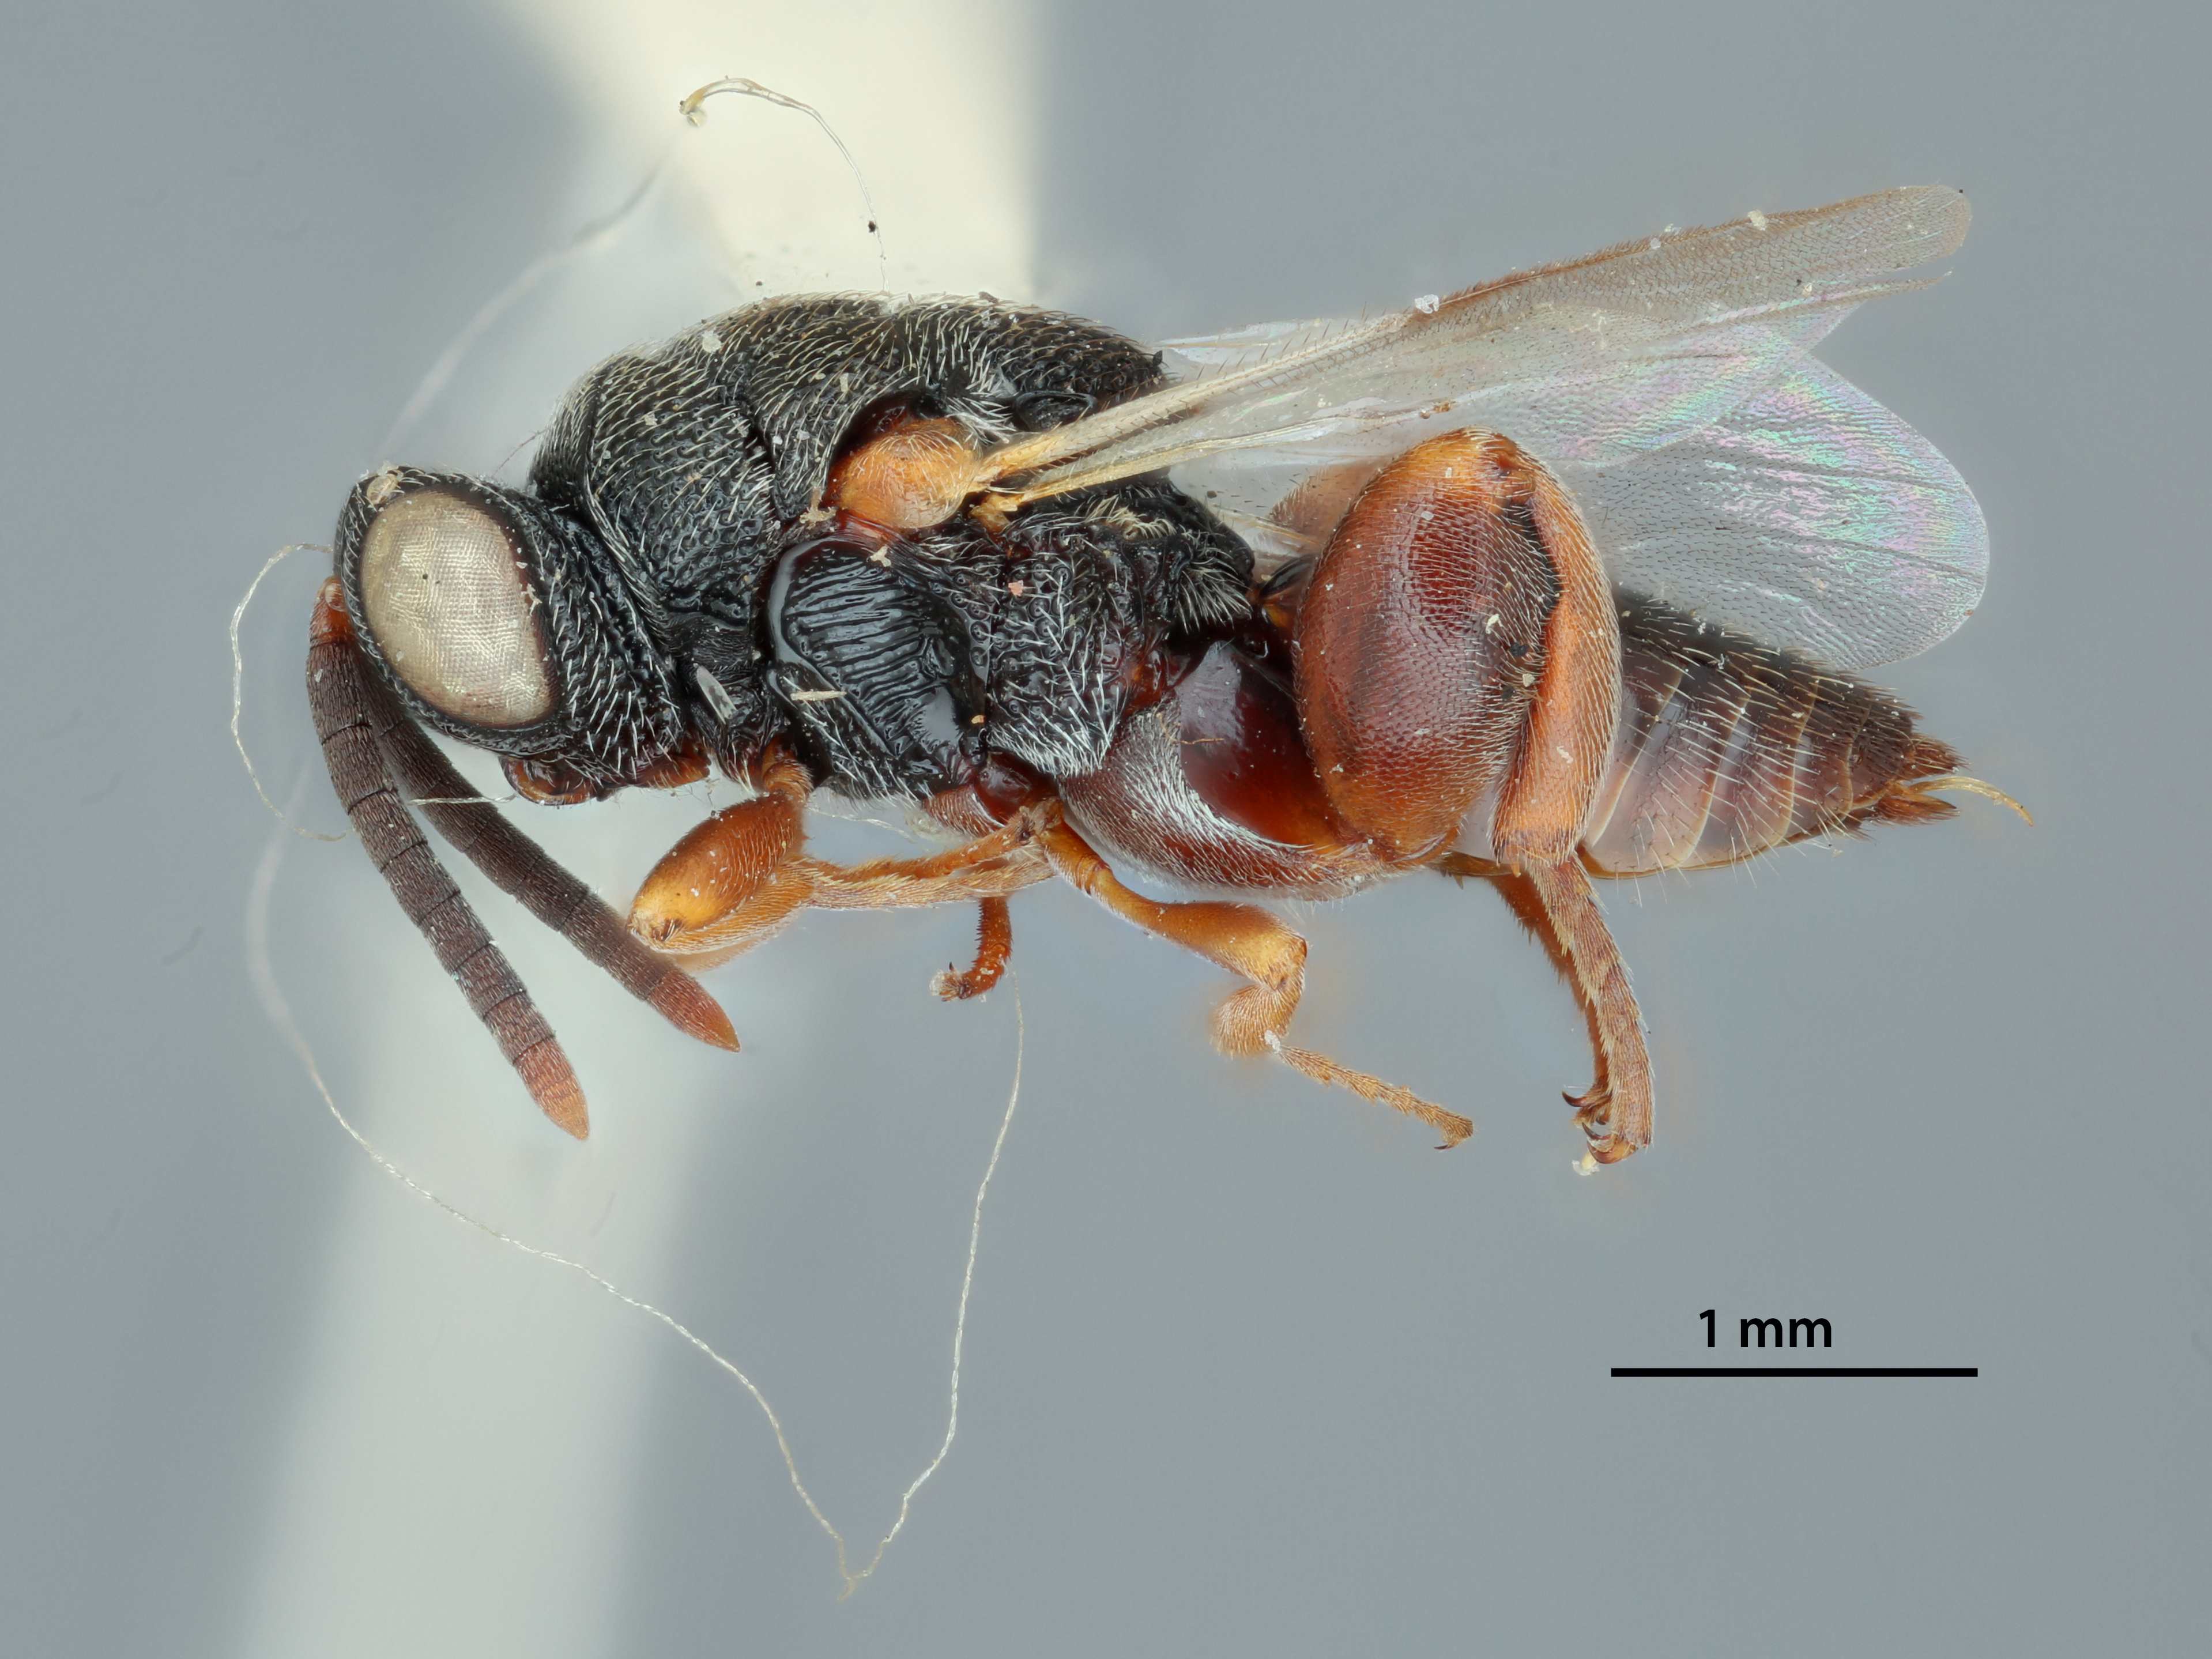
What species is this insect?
Stomatocera sulcata
